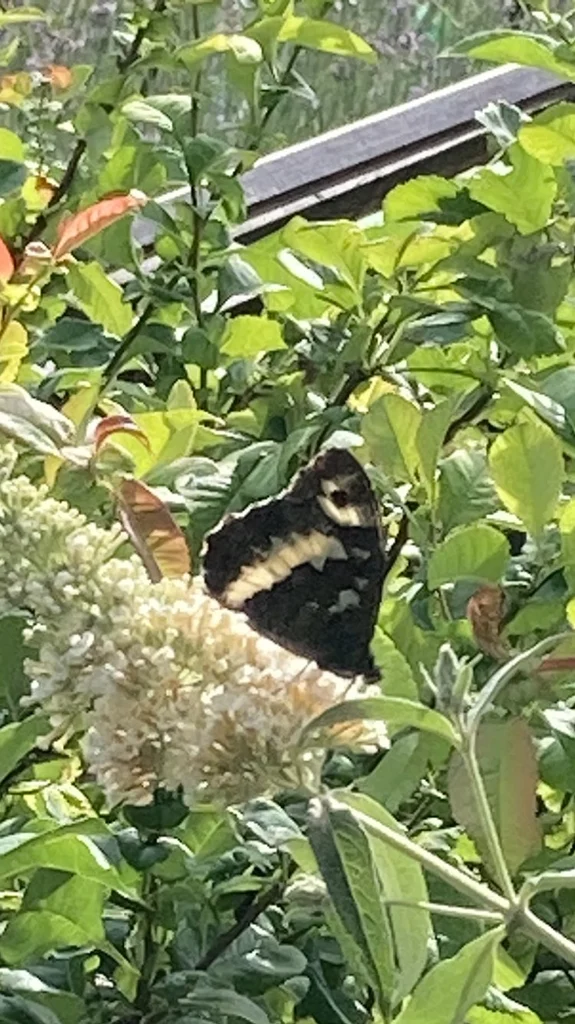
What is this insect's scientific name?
Brintesia circe
